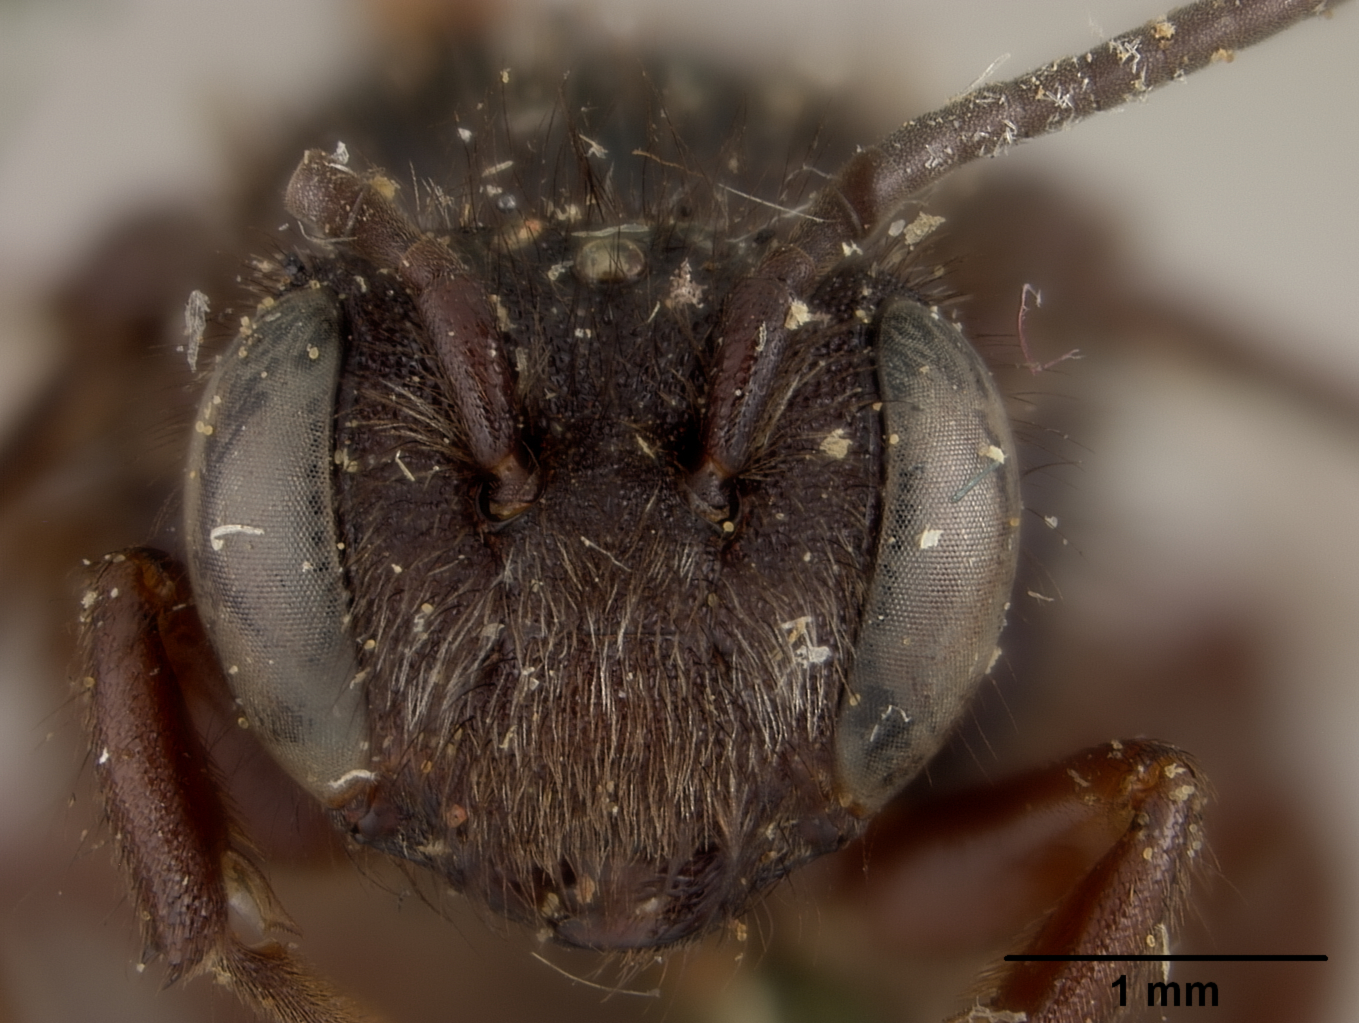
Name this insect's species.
Stelis rubi
